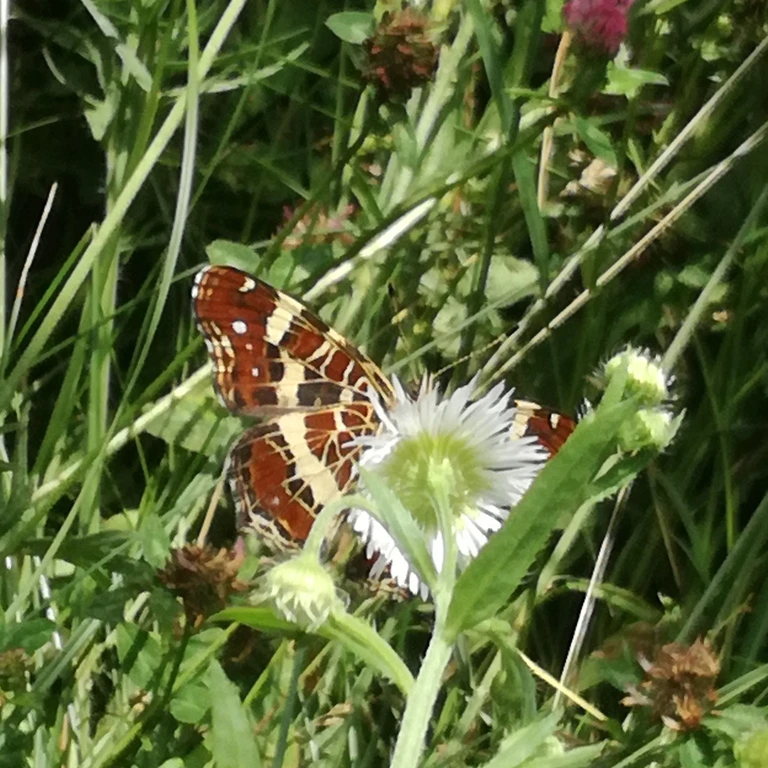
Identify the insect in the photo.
Araschnia levana
